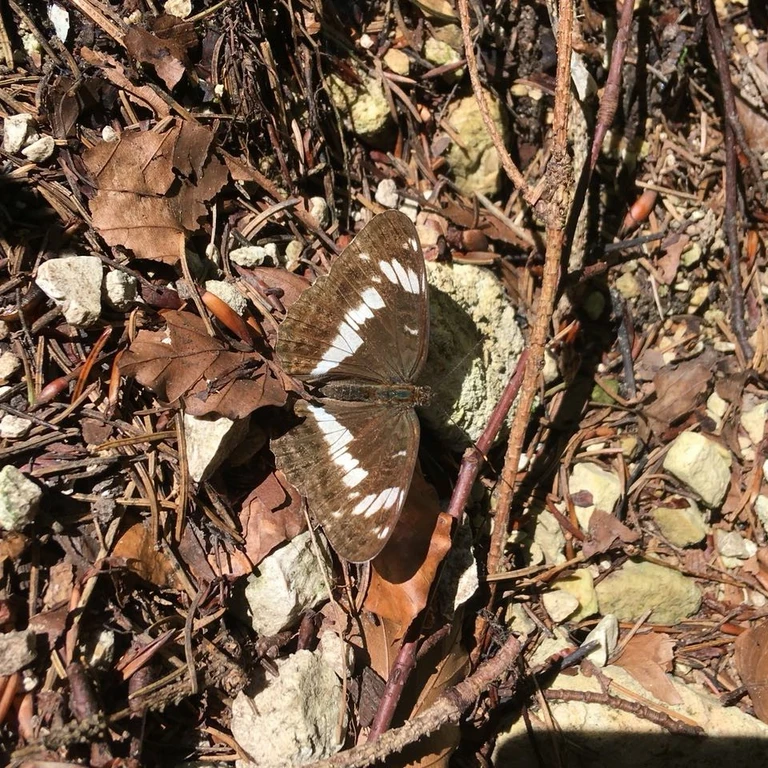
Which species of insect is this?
Limenitis camilla (also Ladoga camilla)
